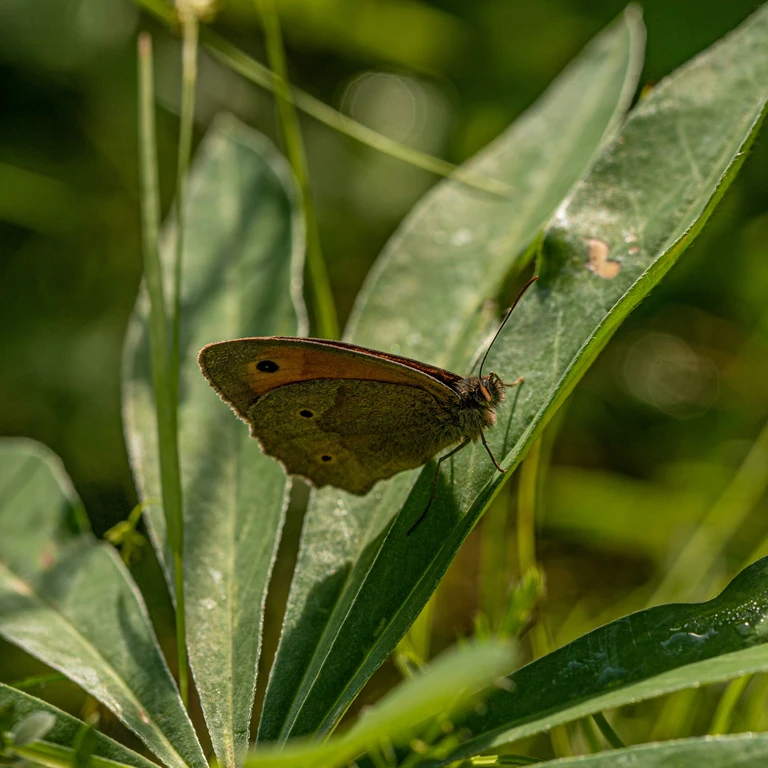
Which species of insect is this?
Maniola jurtina
